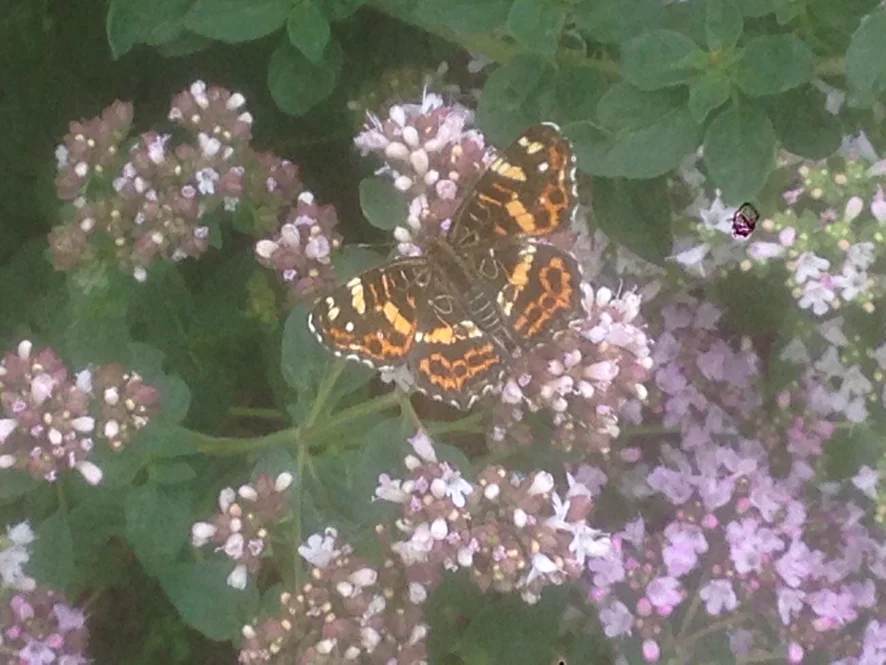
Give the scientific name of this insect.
Araschnia levana
